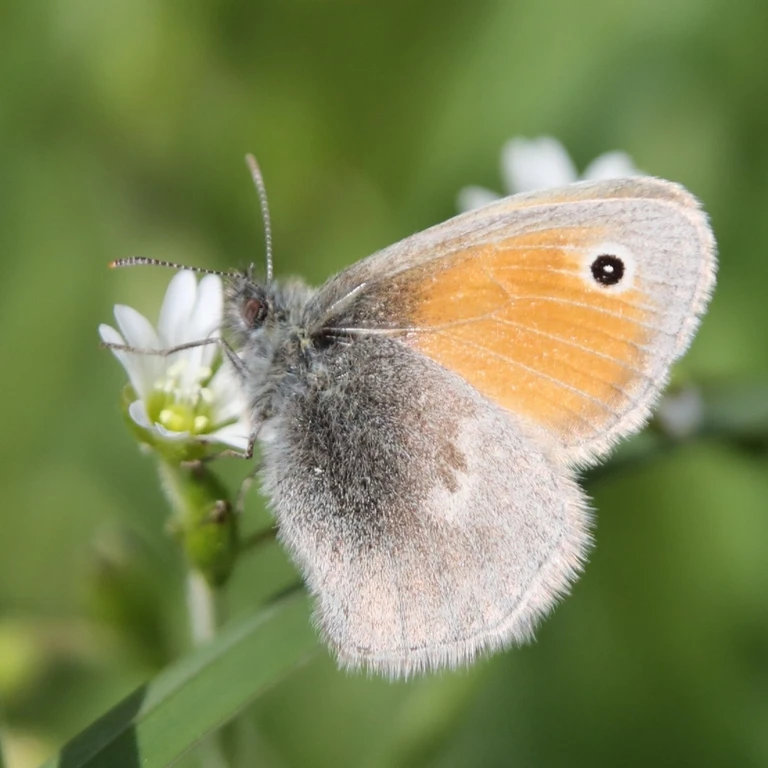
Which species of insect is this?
Coenonympha pamphilus
